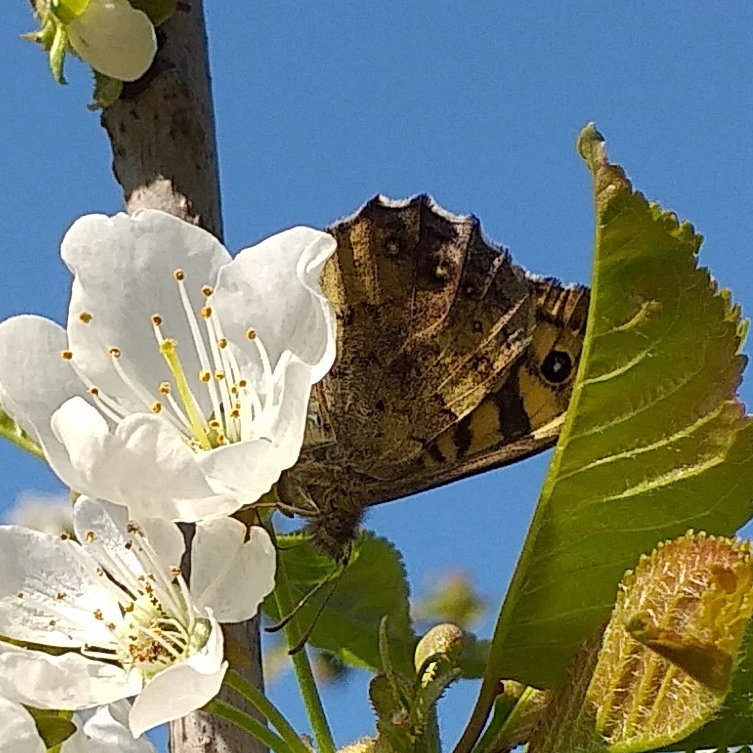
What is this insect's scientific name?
Pararge aegeria
